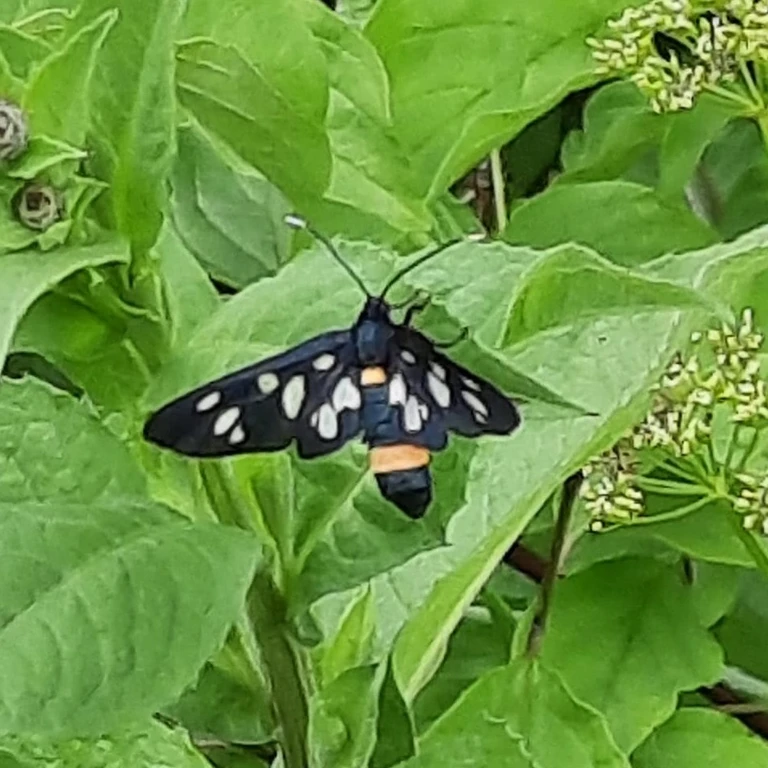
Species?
Amata phegea
